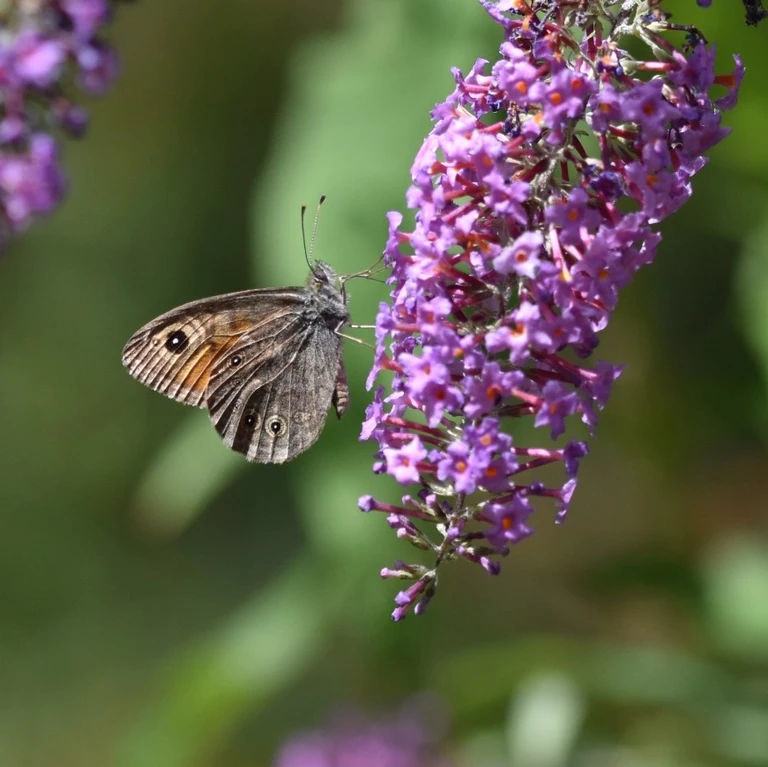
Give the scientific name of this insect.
Lasiommata maera (also Pararge maera)
